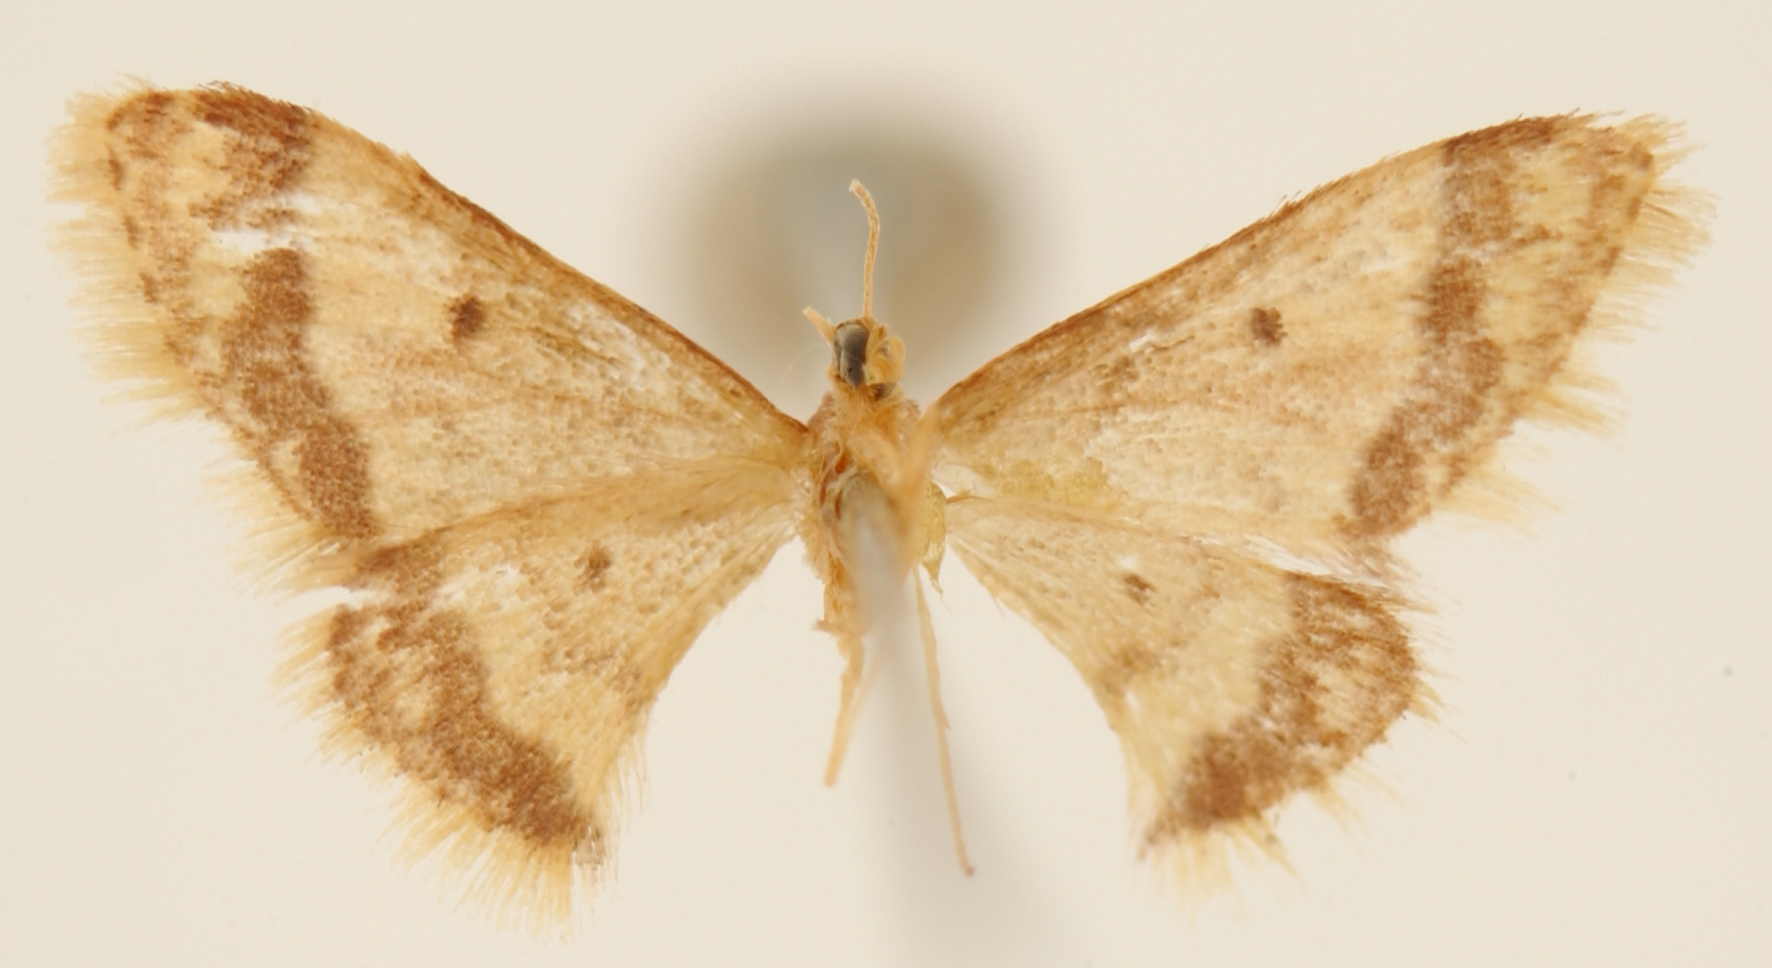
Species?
Ptychopoda purpureovittata
